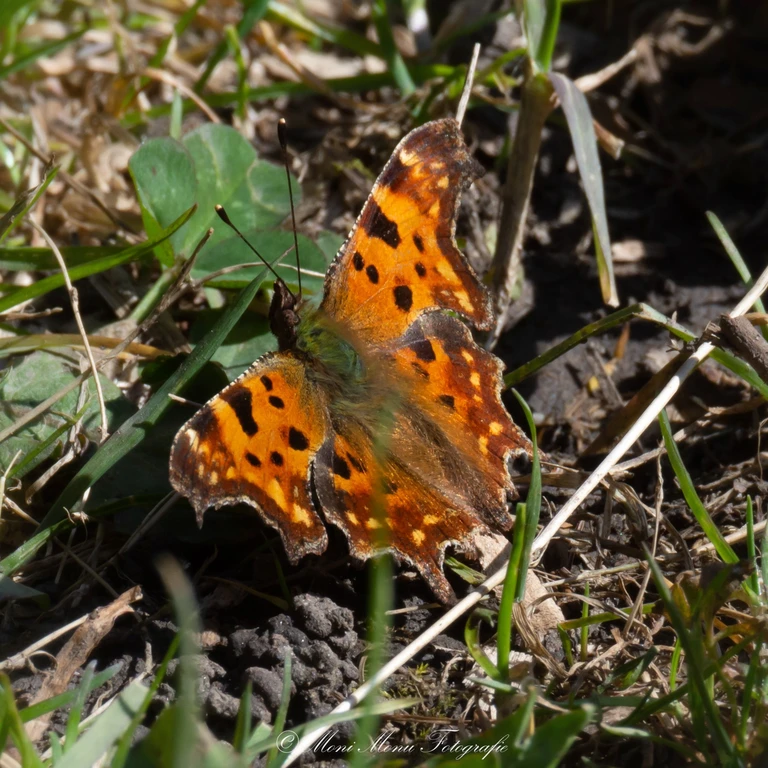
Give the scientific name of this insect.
Polygonia c-album
